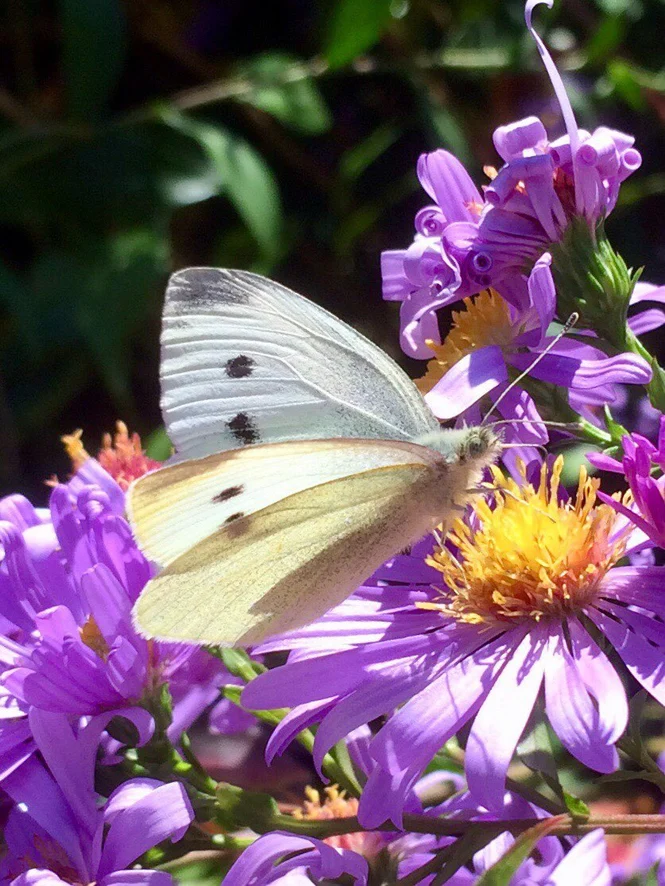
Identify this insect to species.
Pieris rapae
